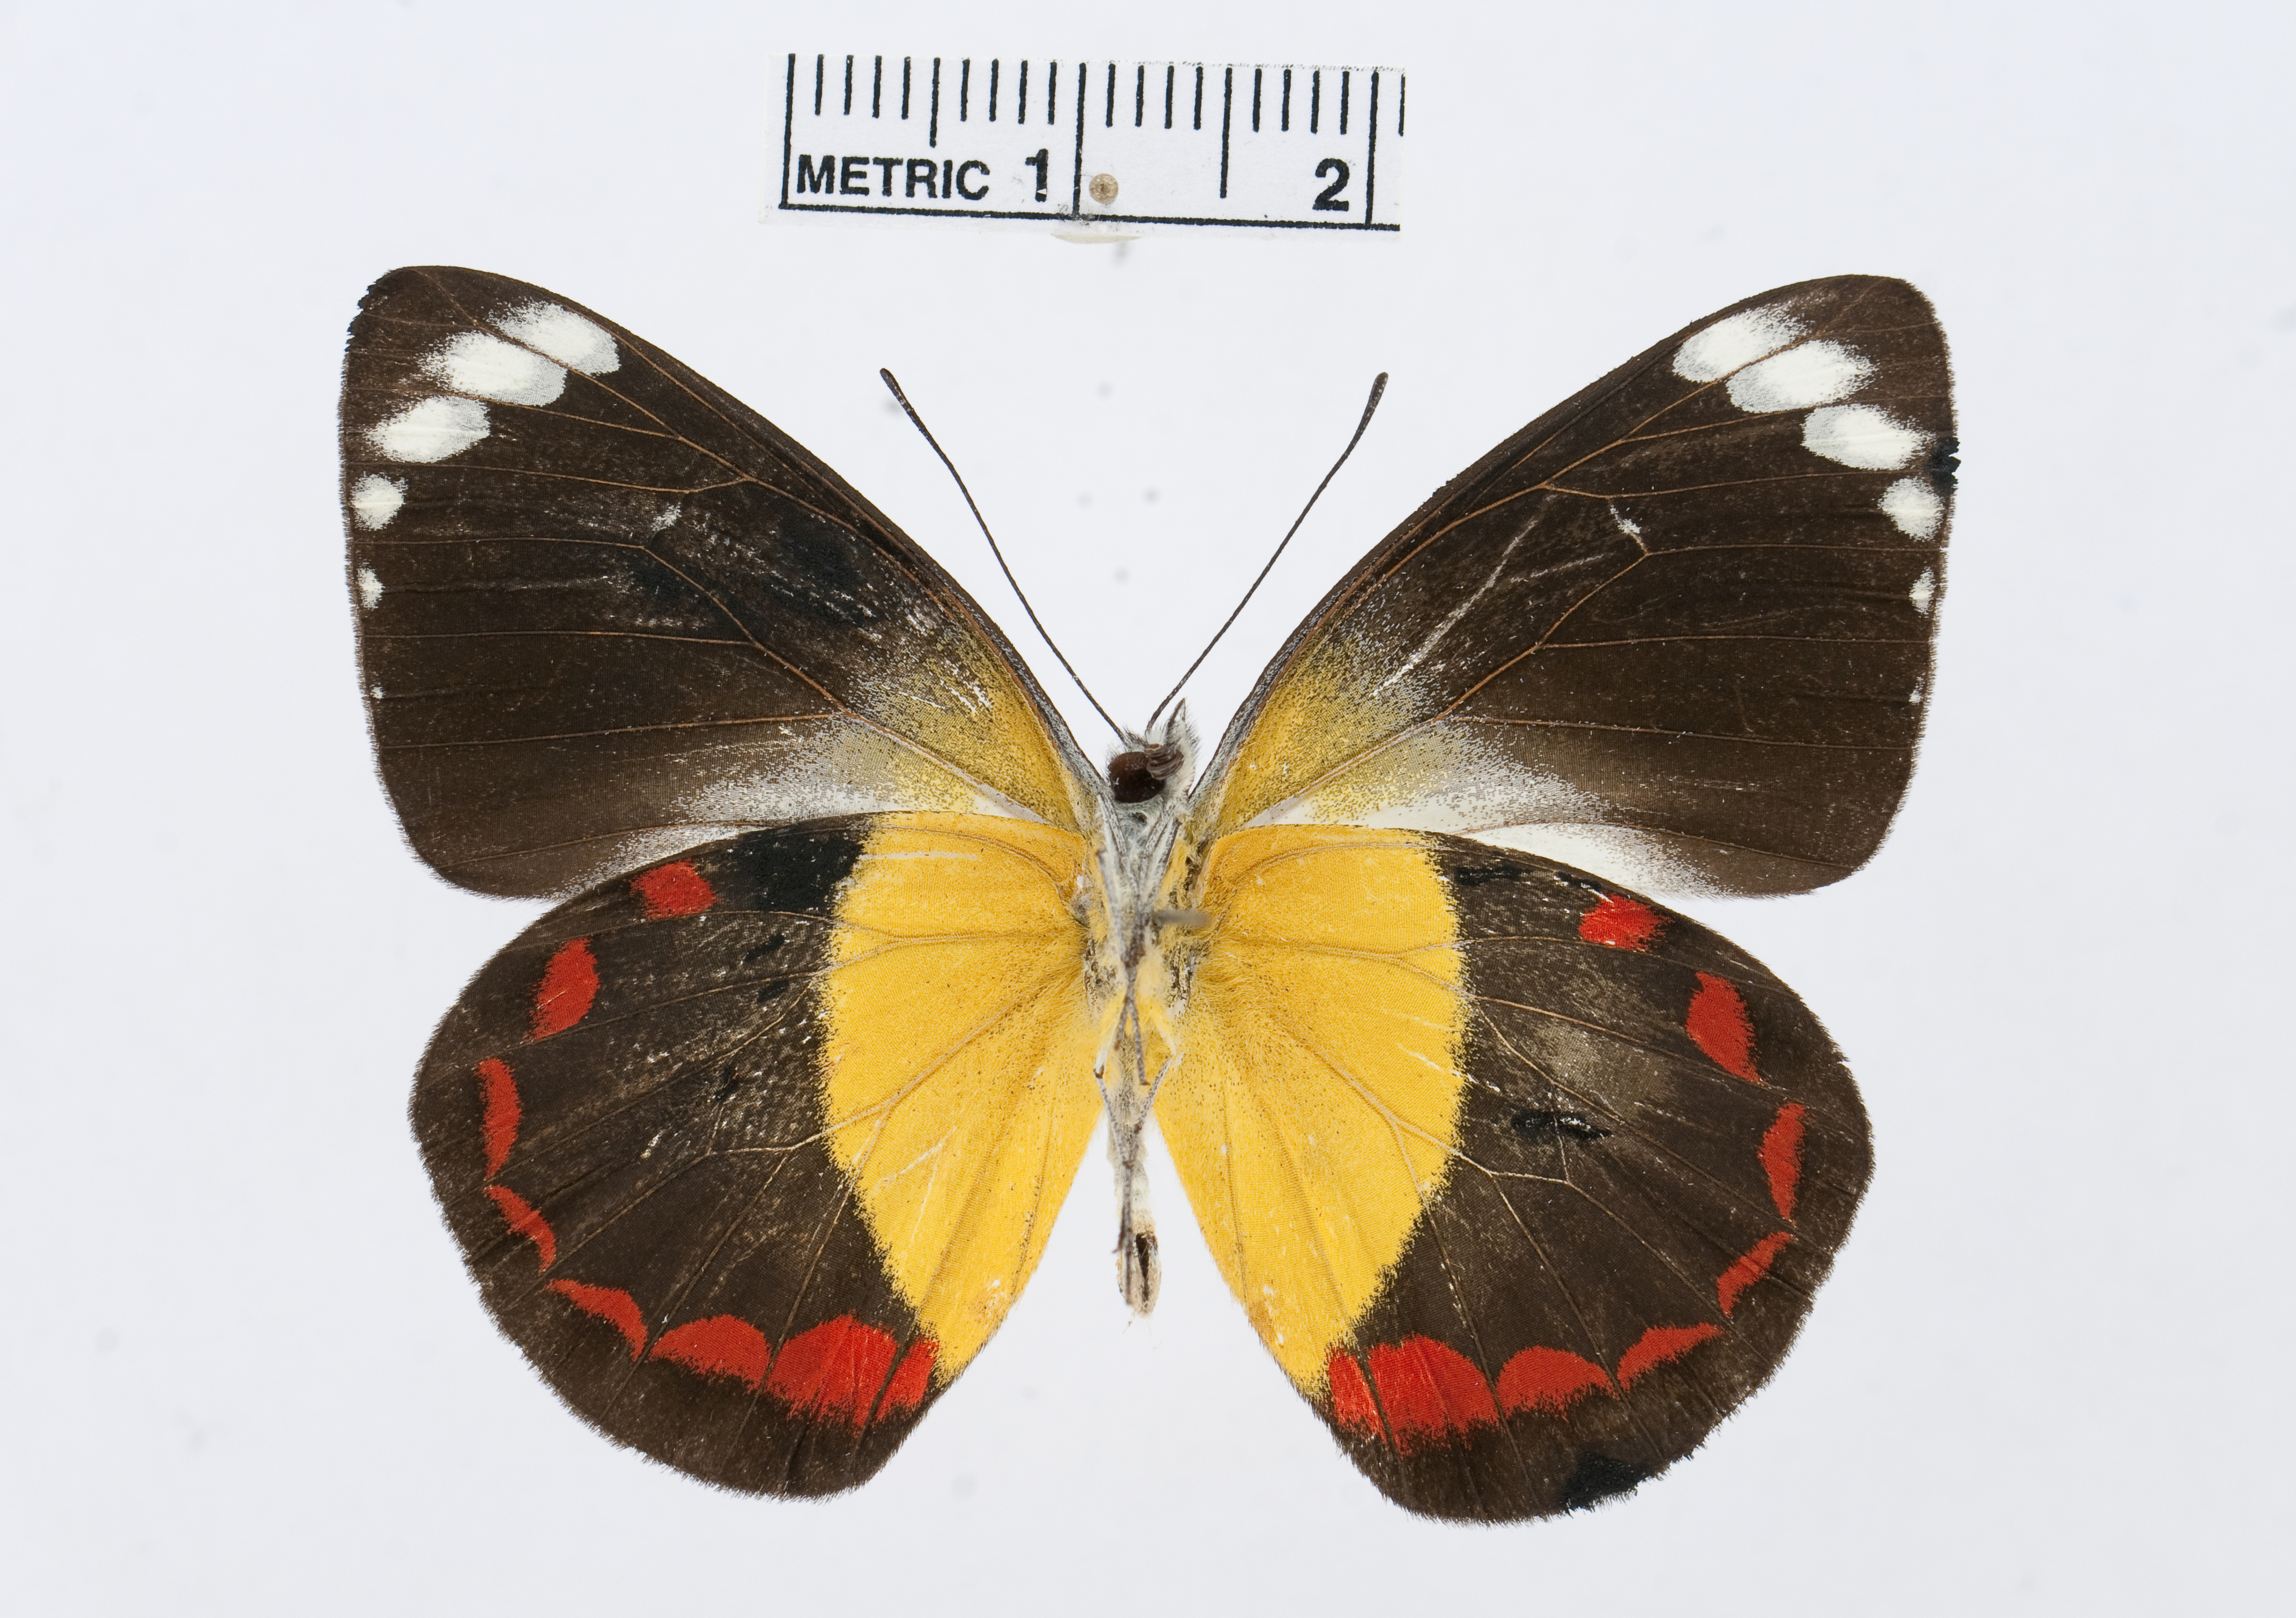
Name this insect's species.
Delias timorensis
